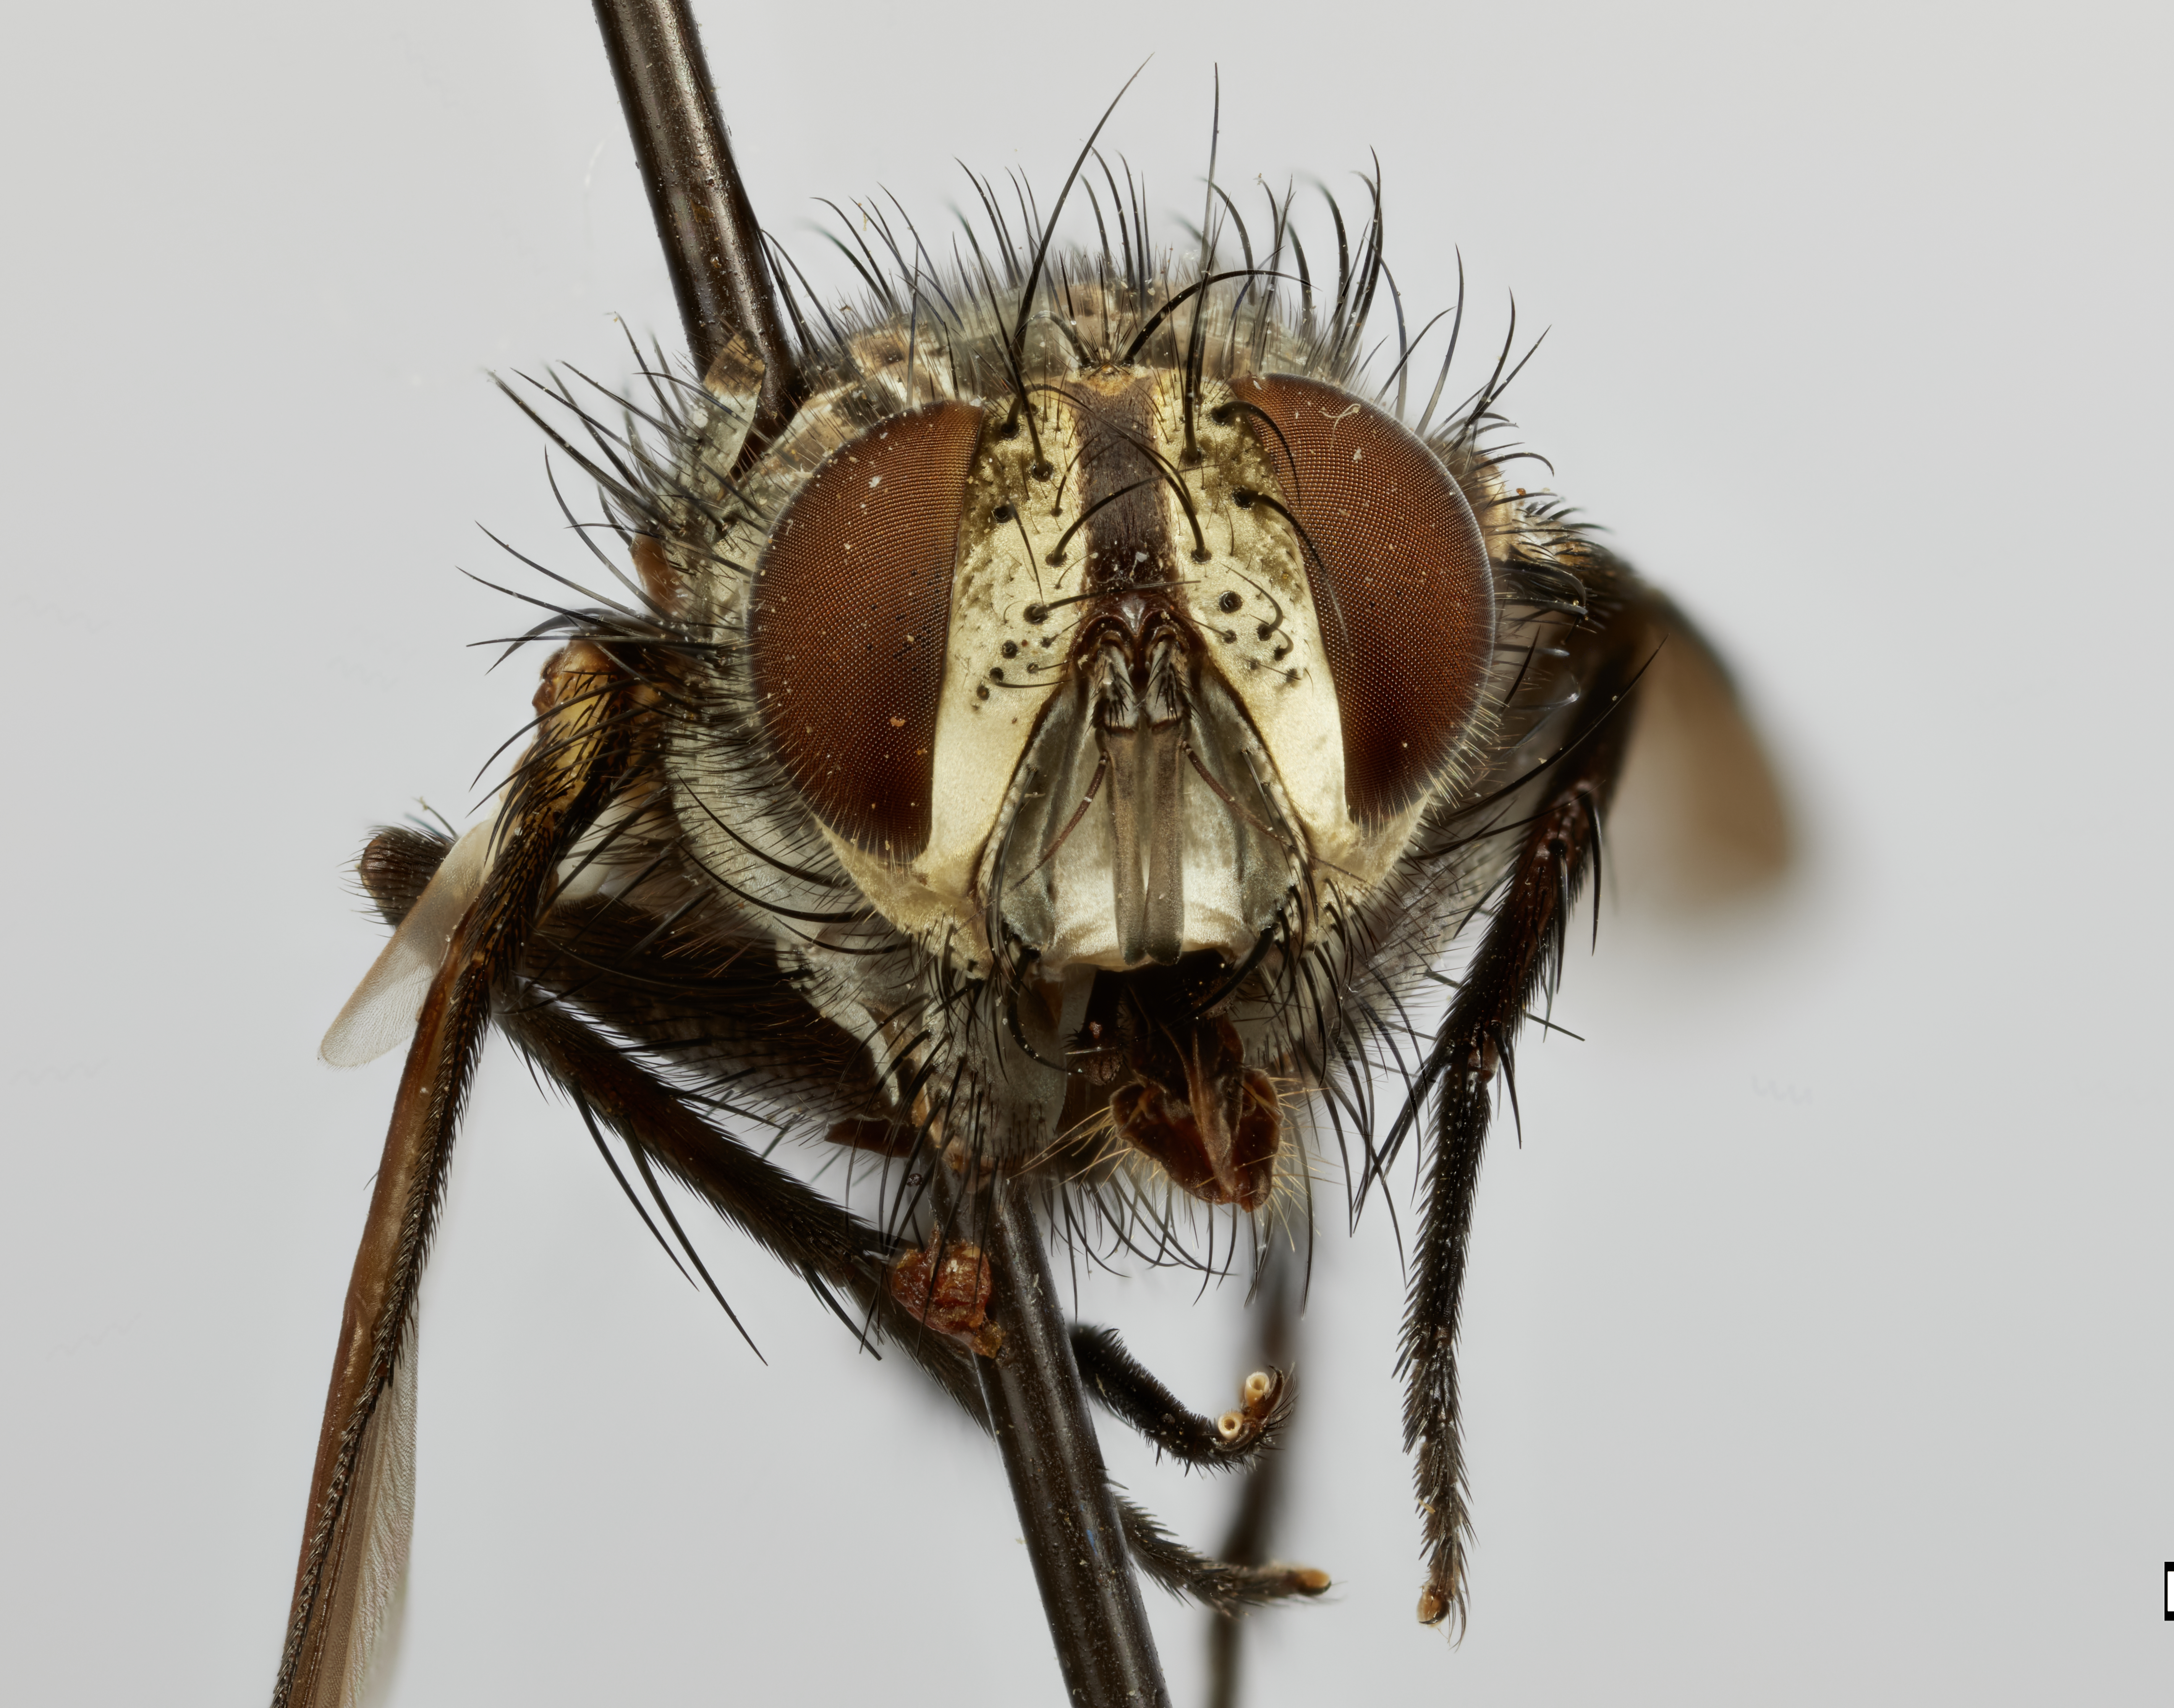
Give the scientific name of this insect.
Yahuarphryno patelloides
